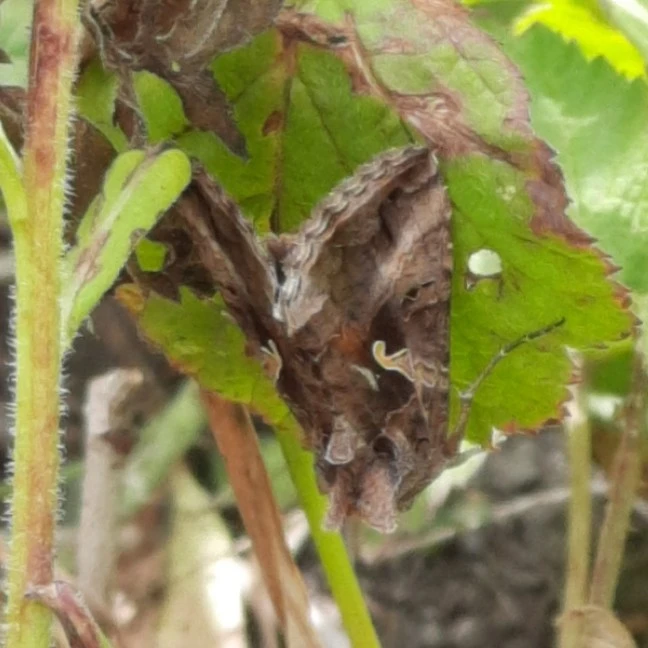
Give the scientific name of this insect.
Autographa gamma
